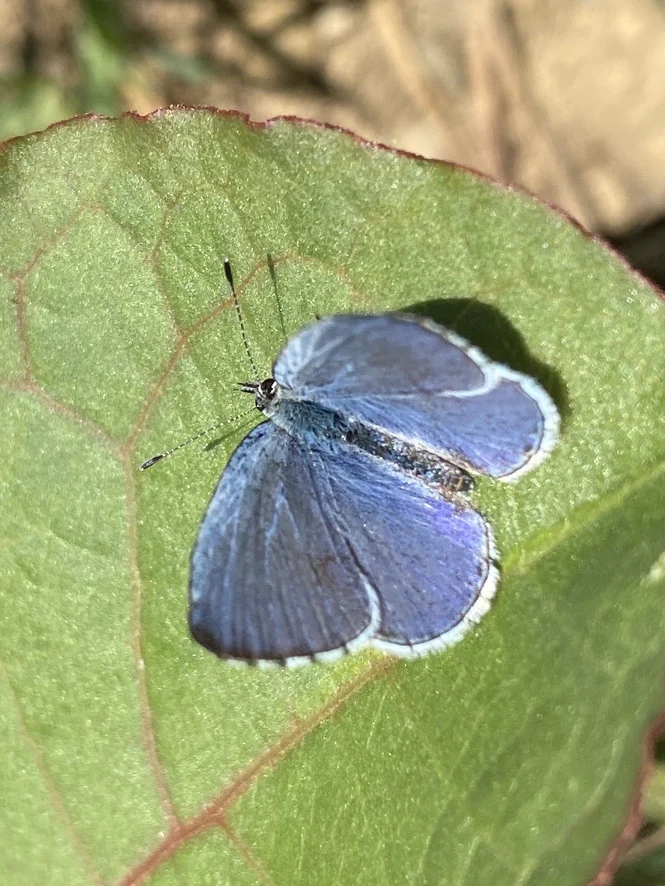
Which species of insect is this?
Celastrina argiolus
